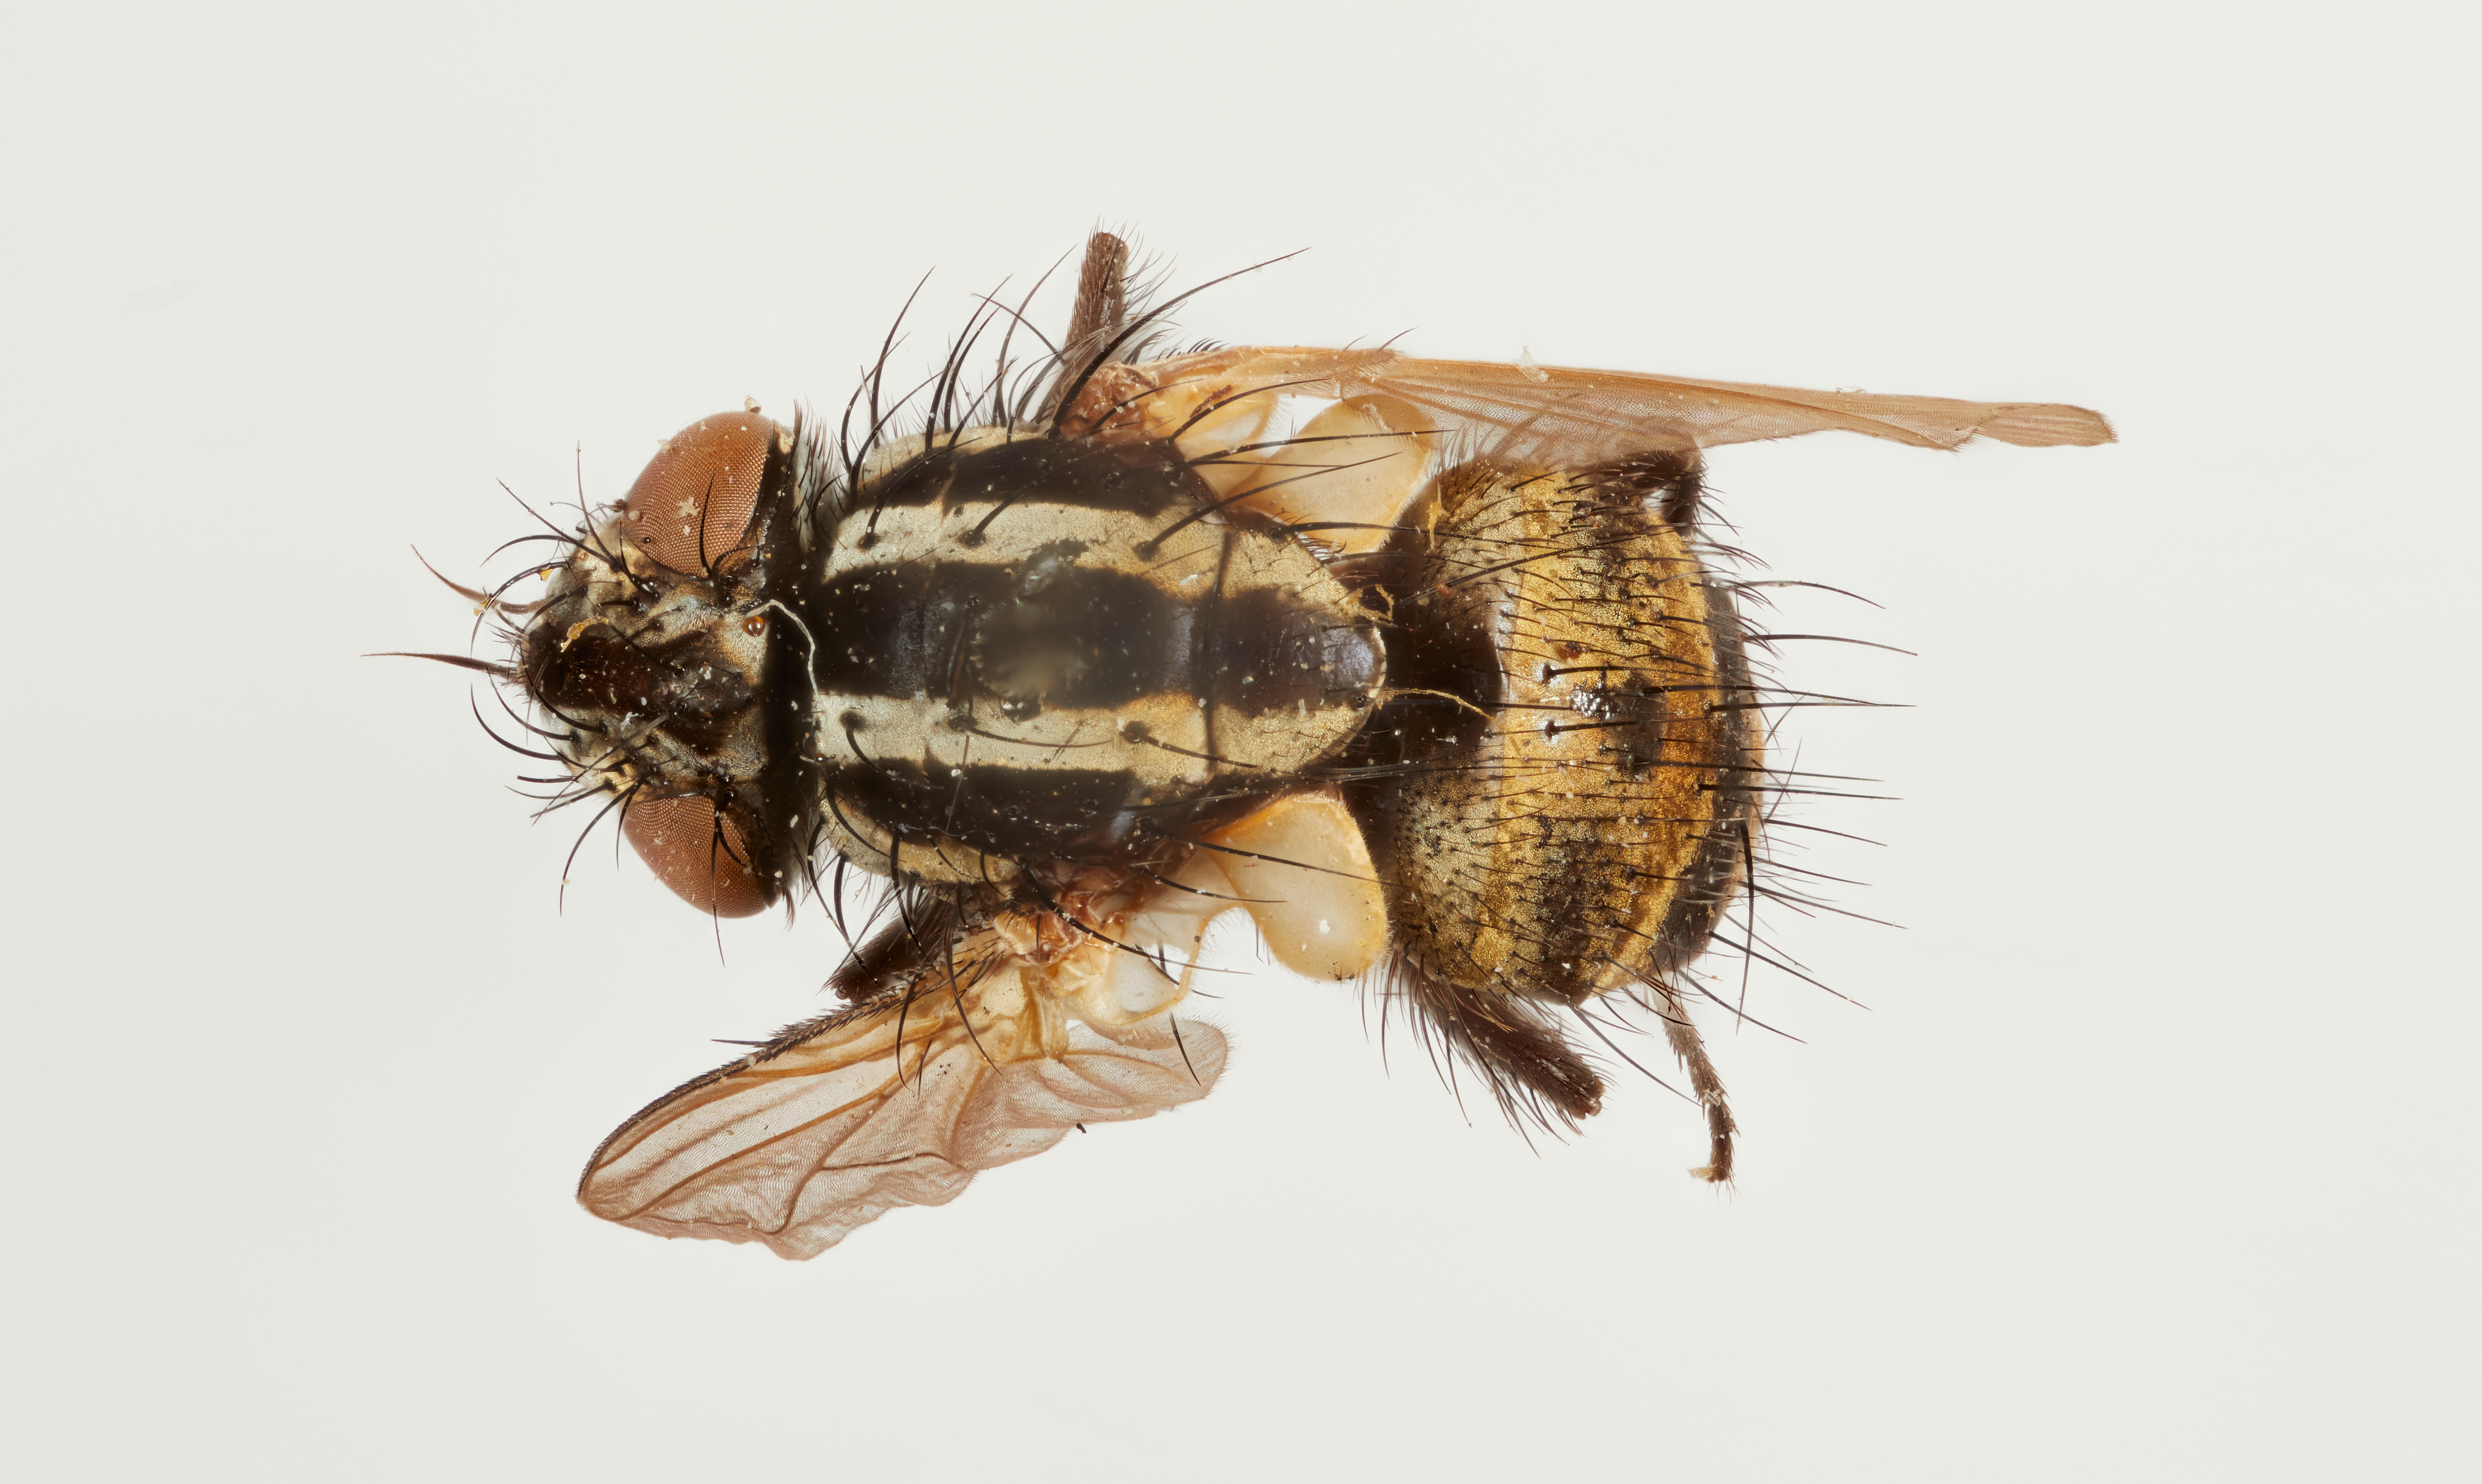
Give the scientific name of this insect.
Incamyiopsis imitatrix
